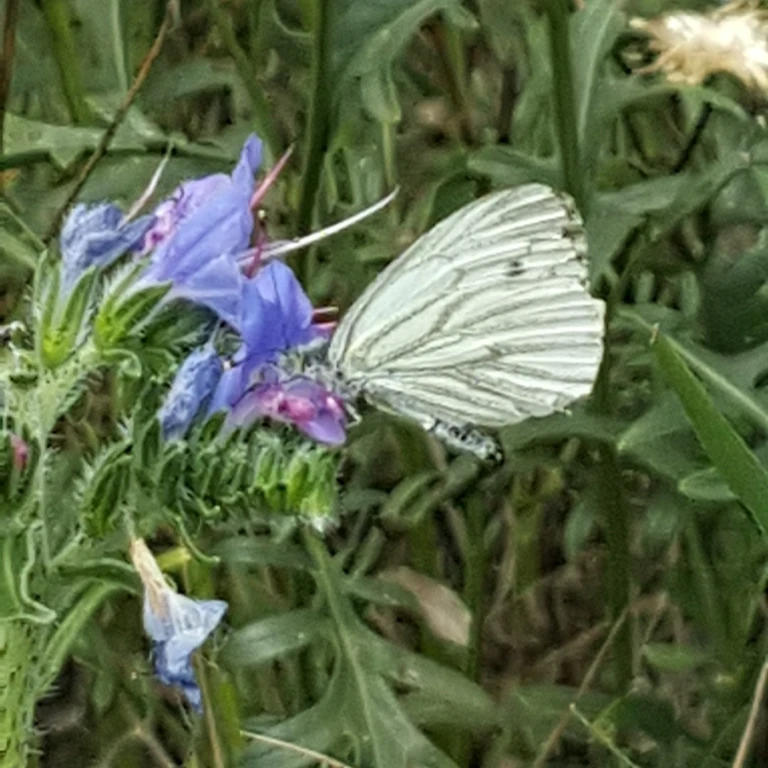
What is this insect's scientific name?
Pieris napi
